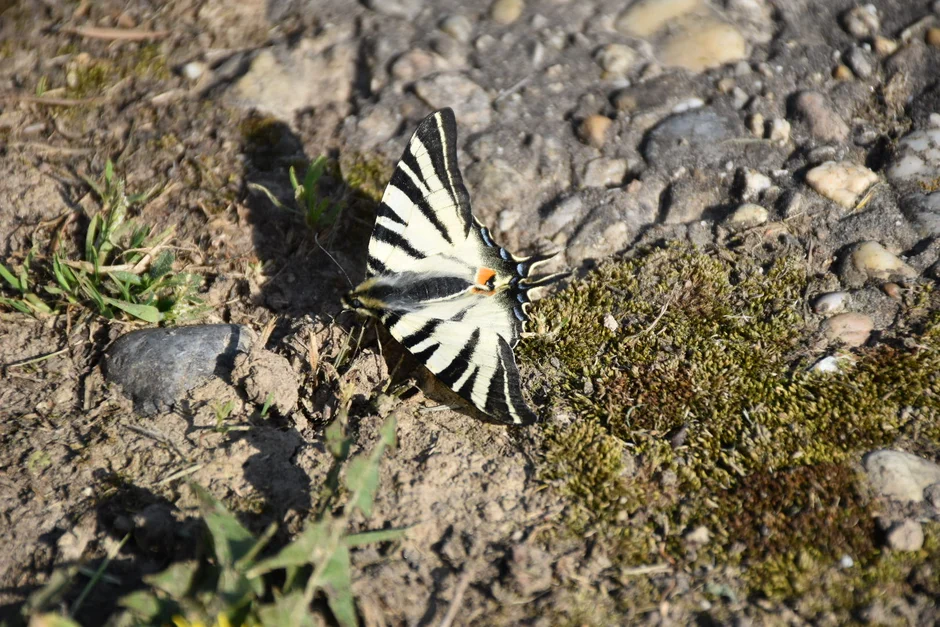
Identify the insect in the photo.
Iphiclides podalirius
